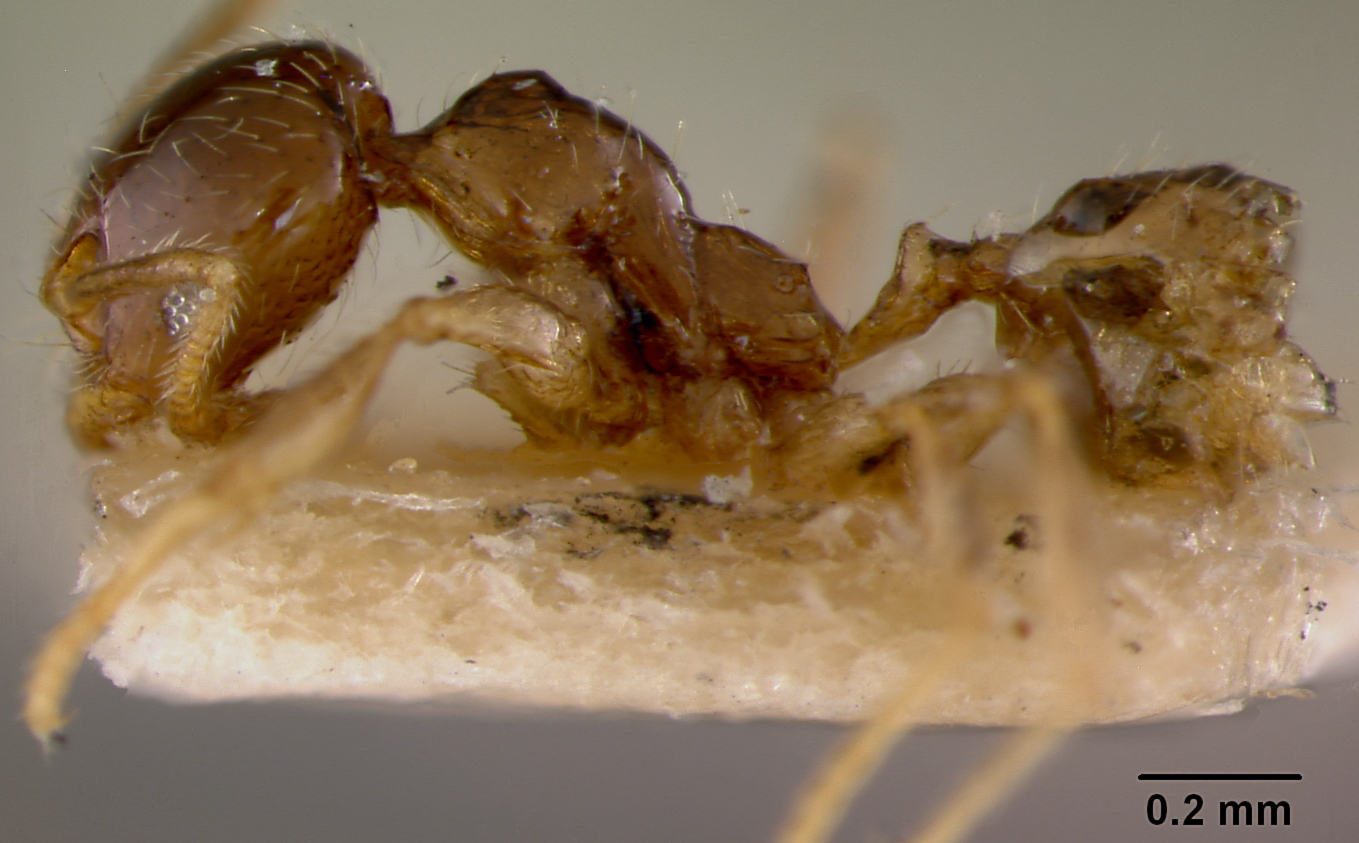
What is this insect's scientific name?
Pheidole hondurensis
